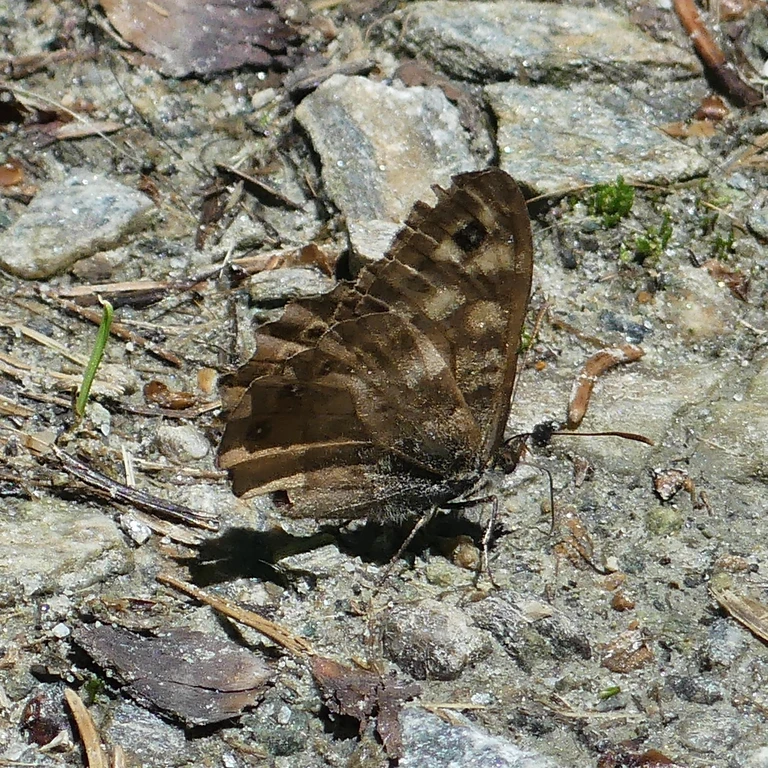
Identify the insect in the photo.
Pararge aegeria
